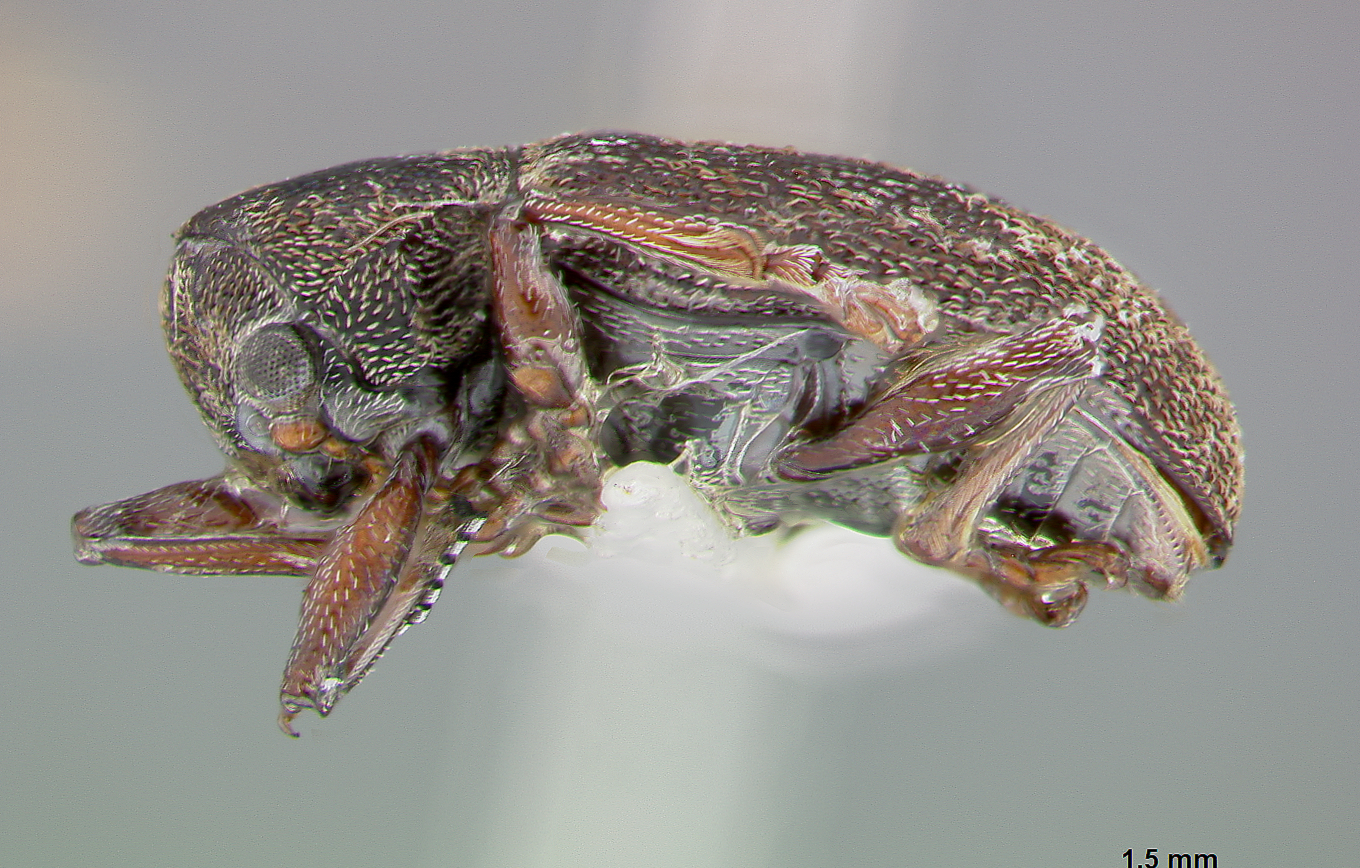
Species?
Myochrous geminus
